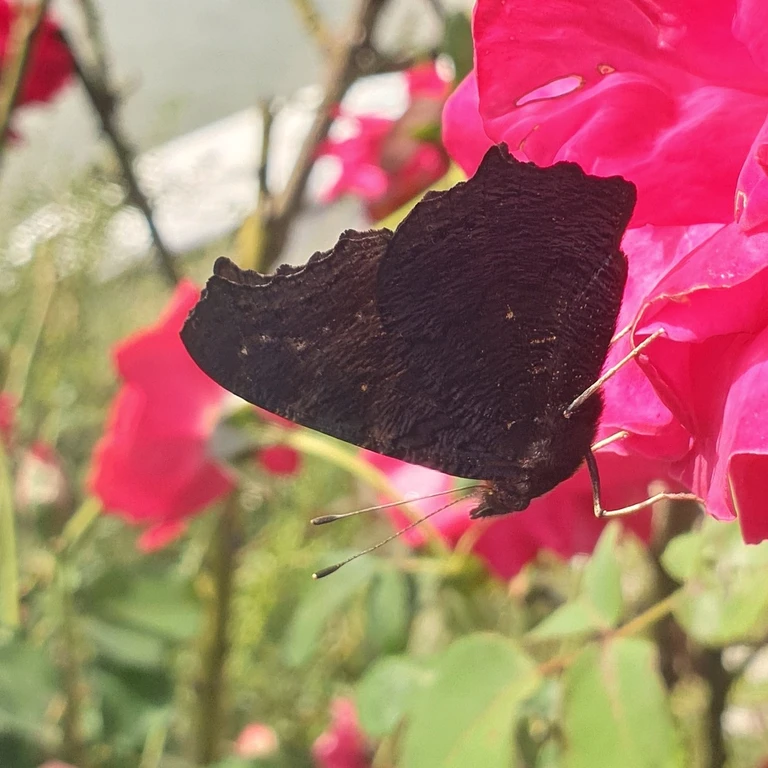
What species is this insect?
Aglais io
